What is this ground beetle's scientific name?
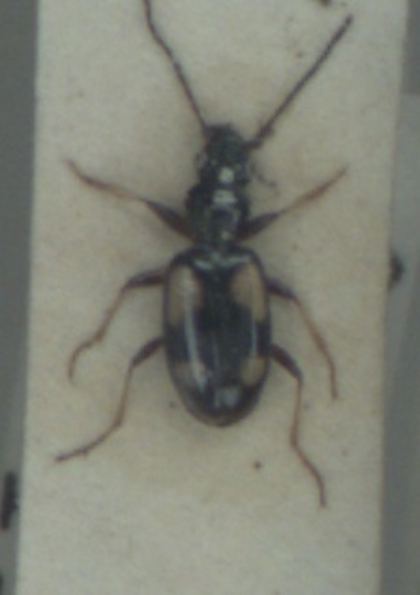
Bembidion illigeri
